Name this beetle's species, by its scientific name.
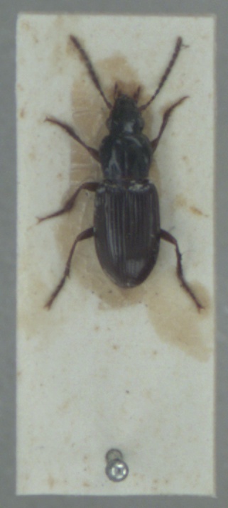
Pterostichus minor
